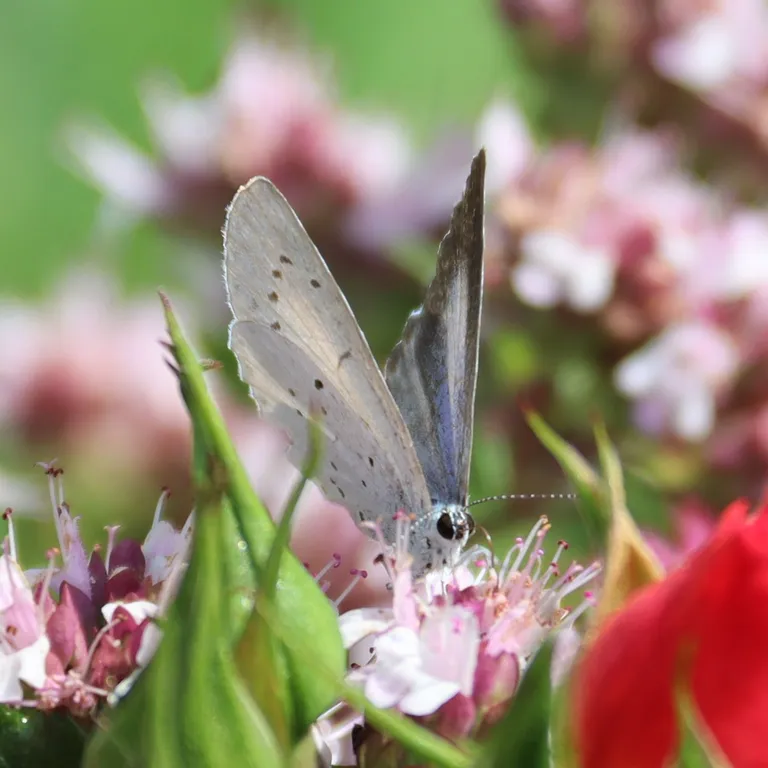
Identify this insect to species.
Celastrina argiolus
